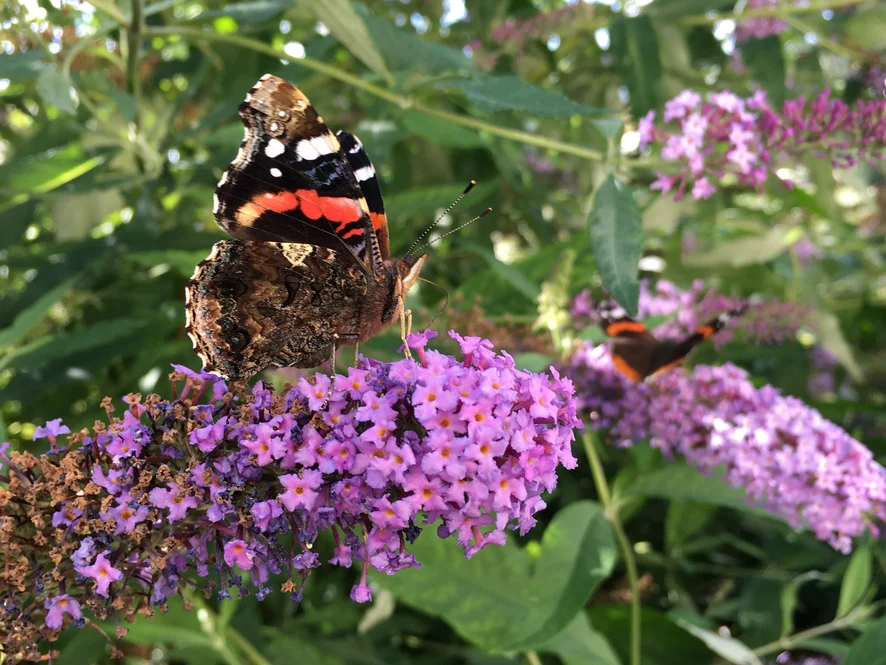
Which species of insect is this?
Vanessa atalanta
